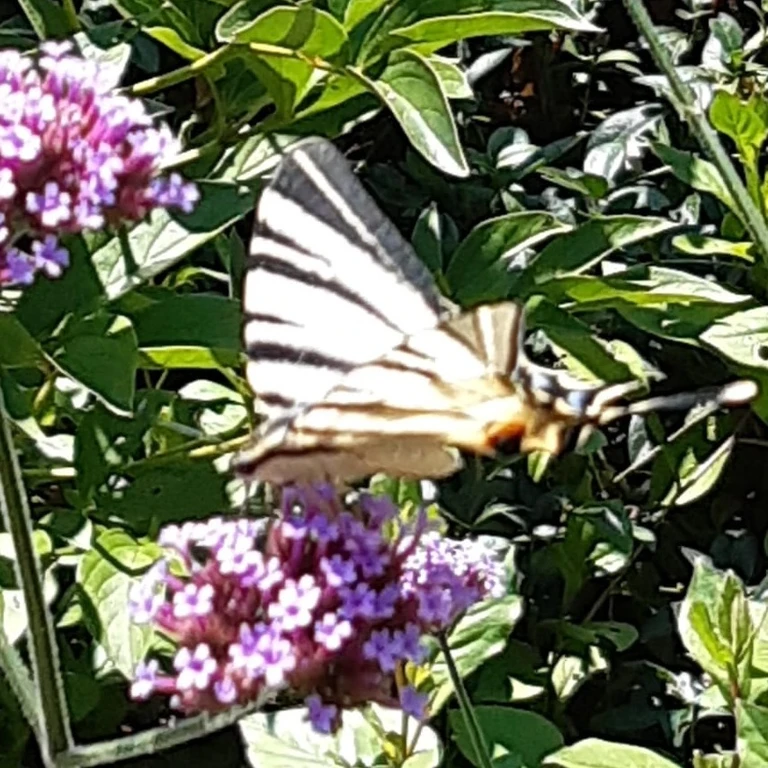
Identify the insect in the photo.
Iphiclides podalirius
